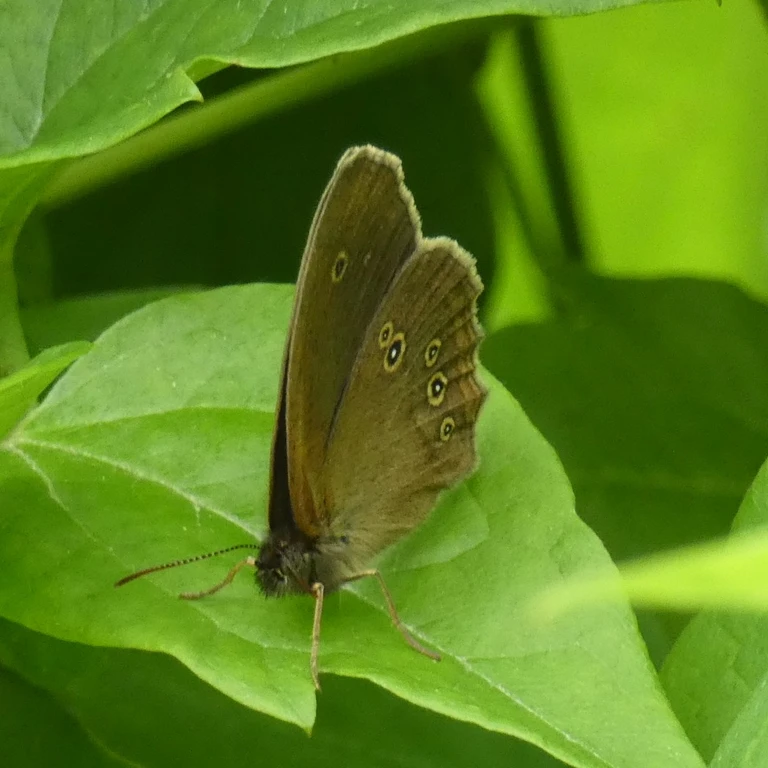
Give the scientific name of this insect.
Aphantopus hyperantus
